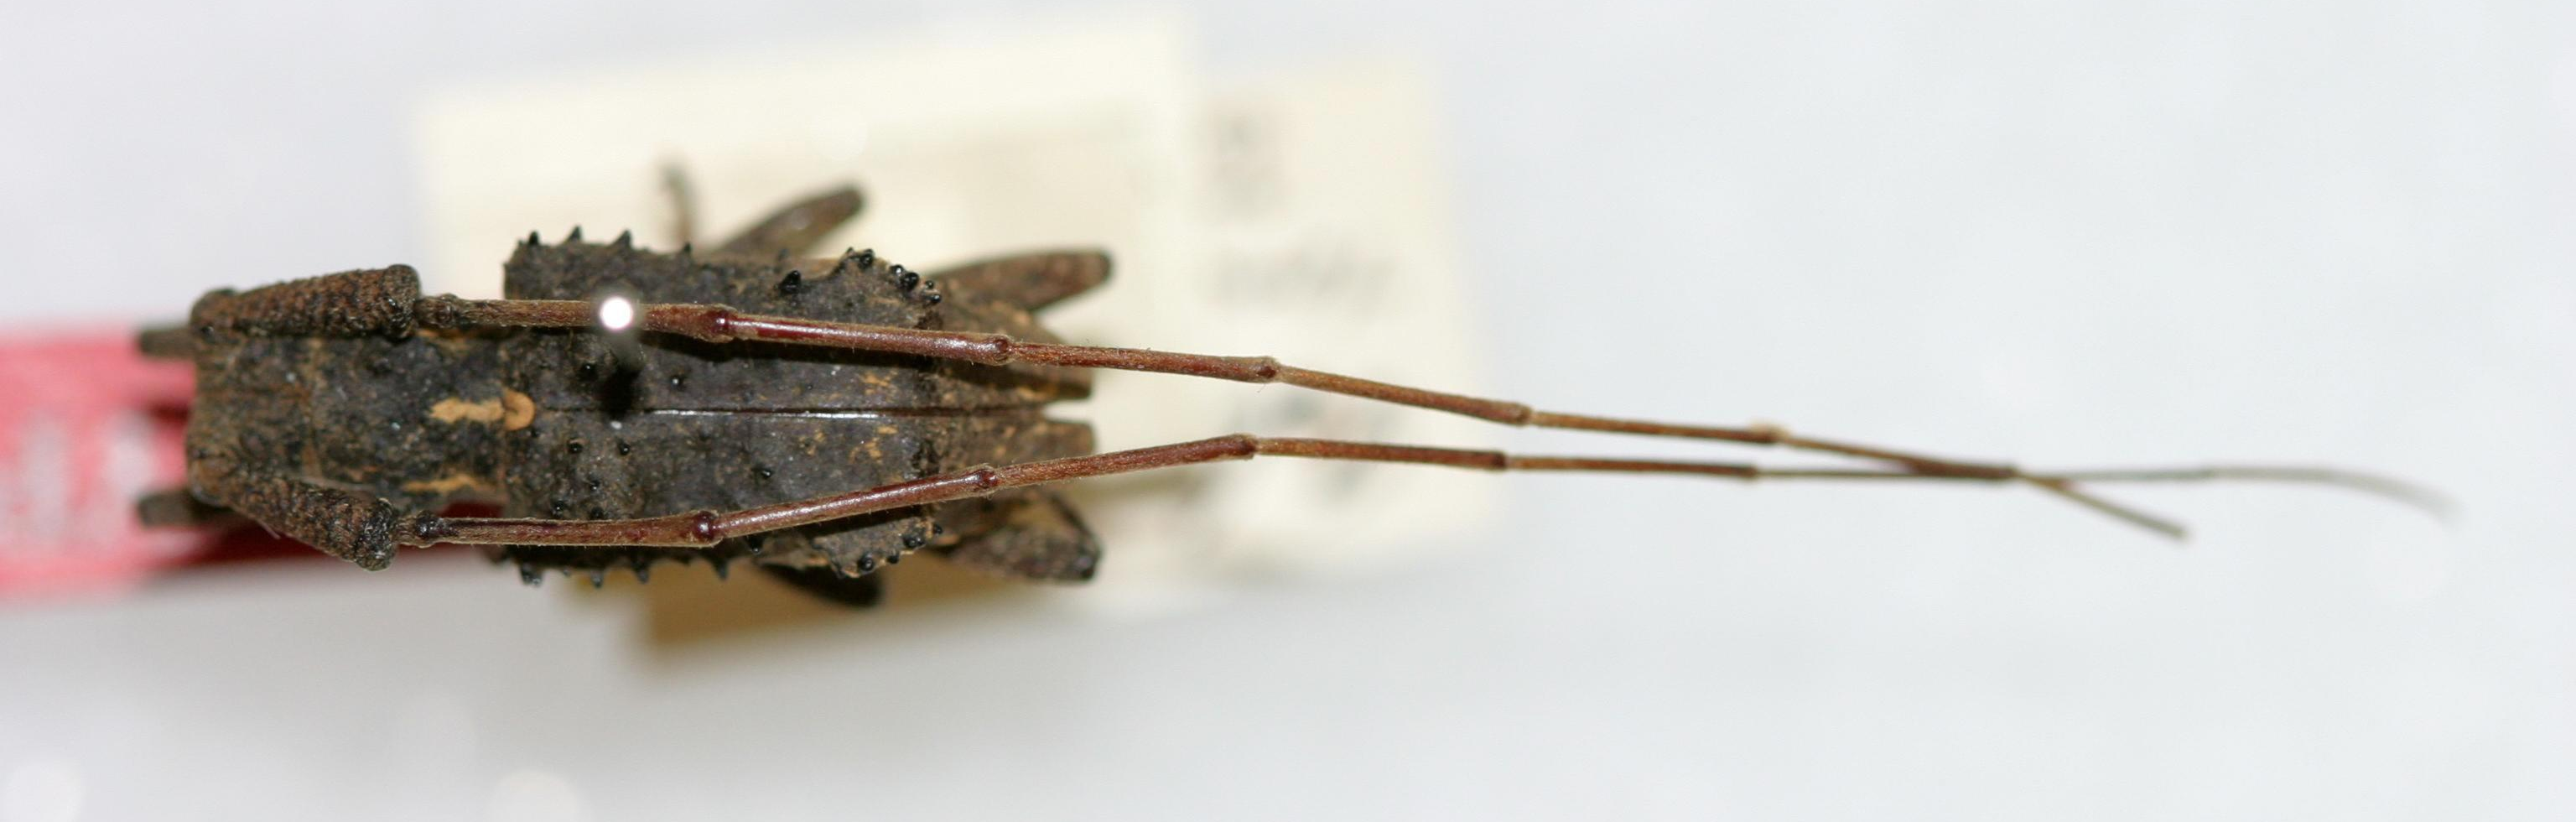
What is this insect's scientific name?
Hechinoschema tonkinense
